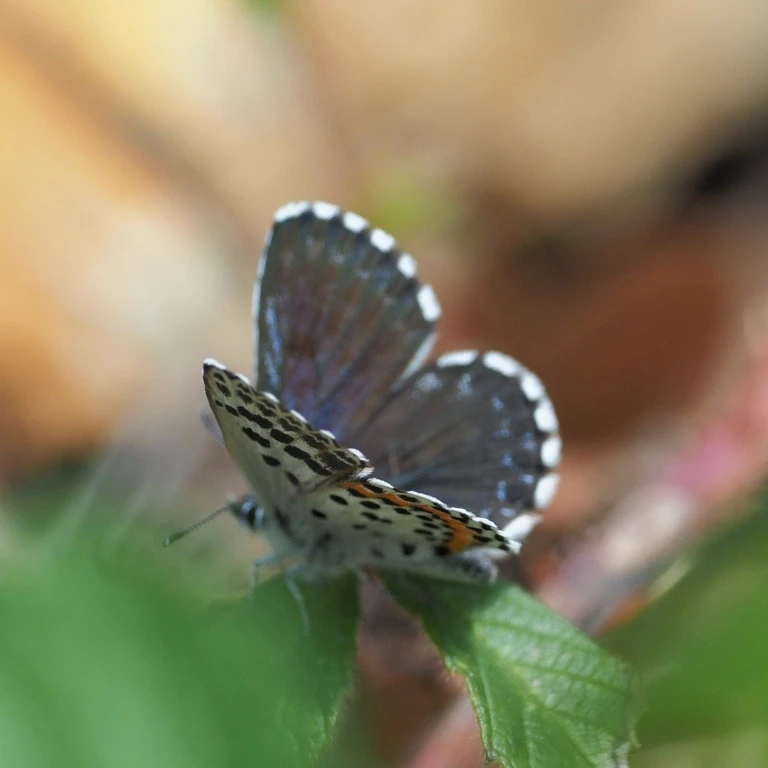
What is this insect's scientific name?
Scolitantides orion
